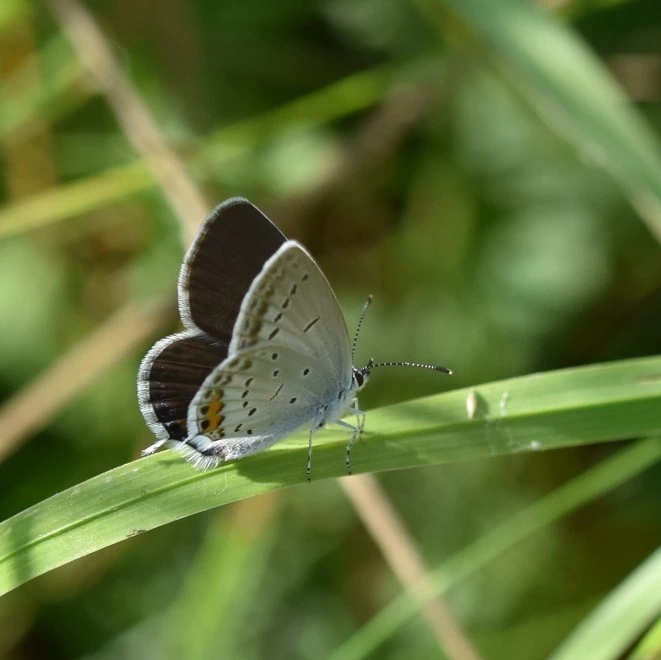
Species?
Cupido argiades (also Elkalyce argiades)
